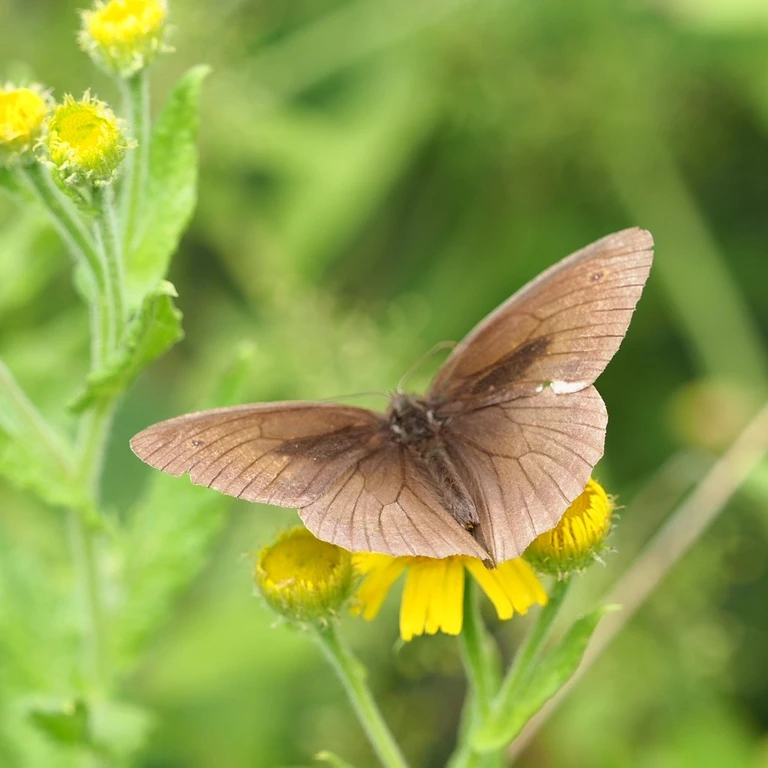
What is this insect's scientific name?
Maniola jurtina
